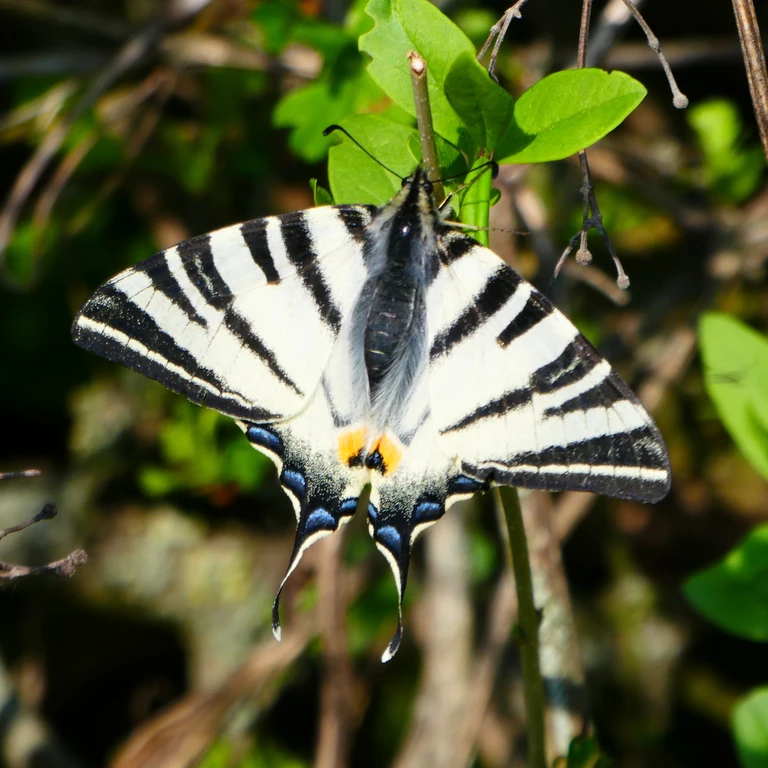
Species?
Iphiclides podalirius
